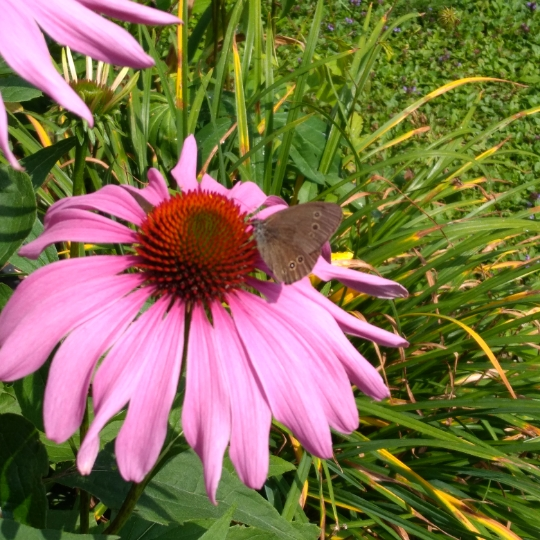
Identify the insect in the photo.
Aphantopus hyperantus
